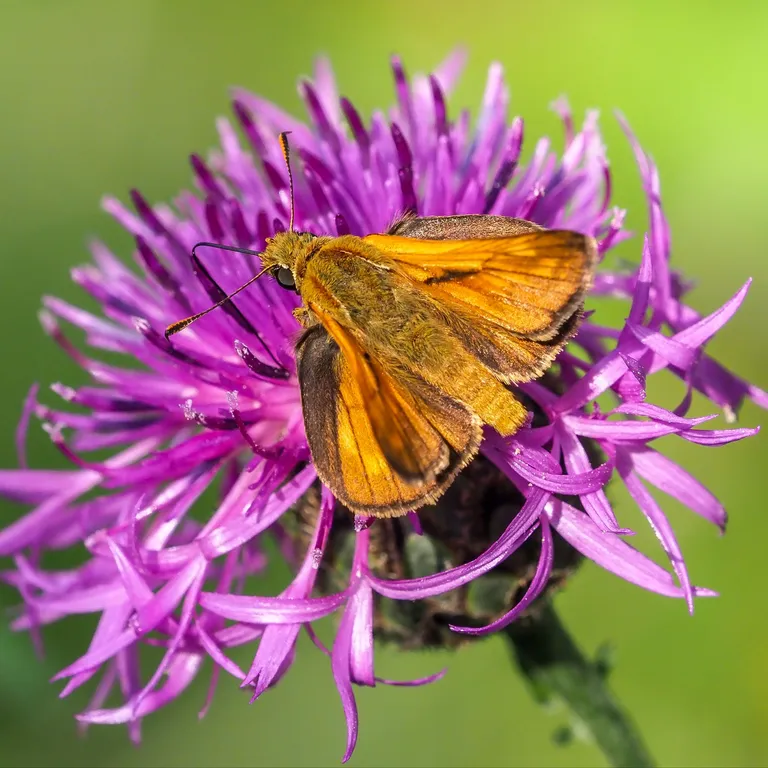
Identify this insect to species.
Ochlodes sylvanus (also Ochlodes venata)
